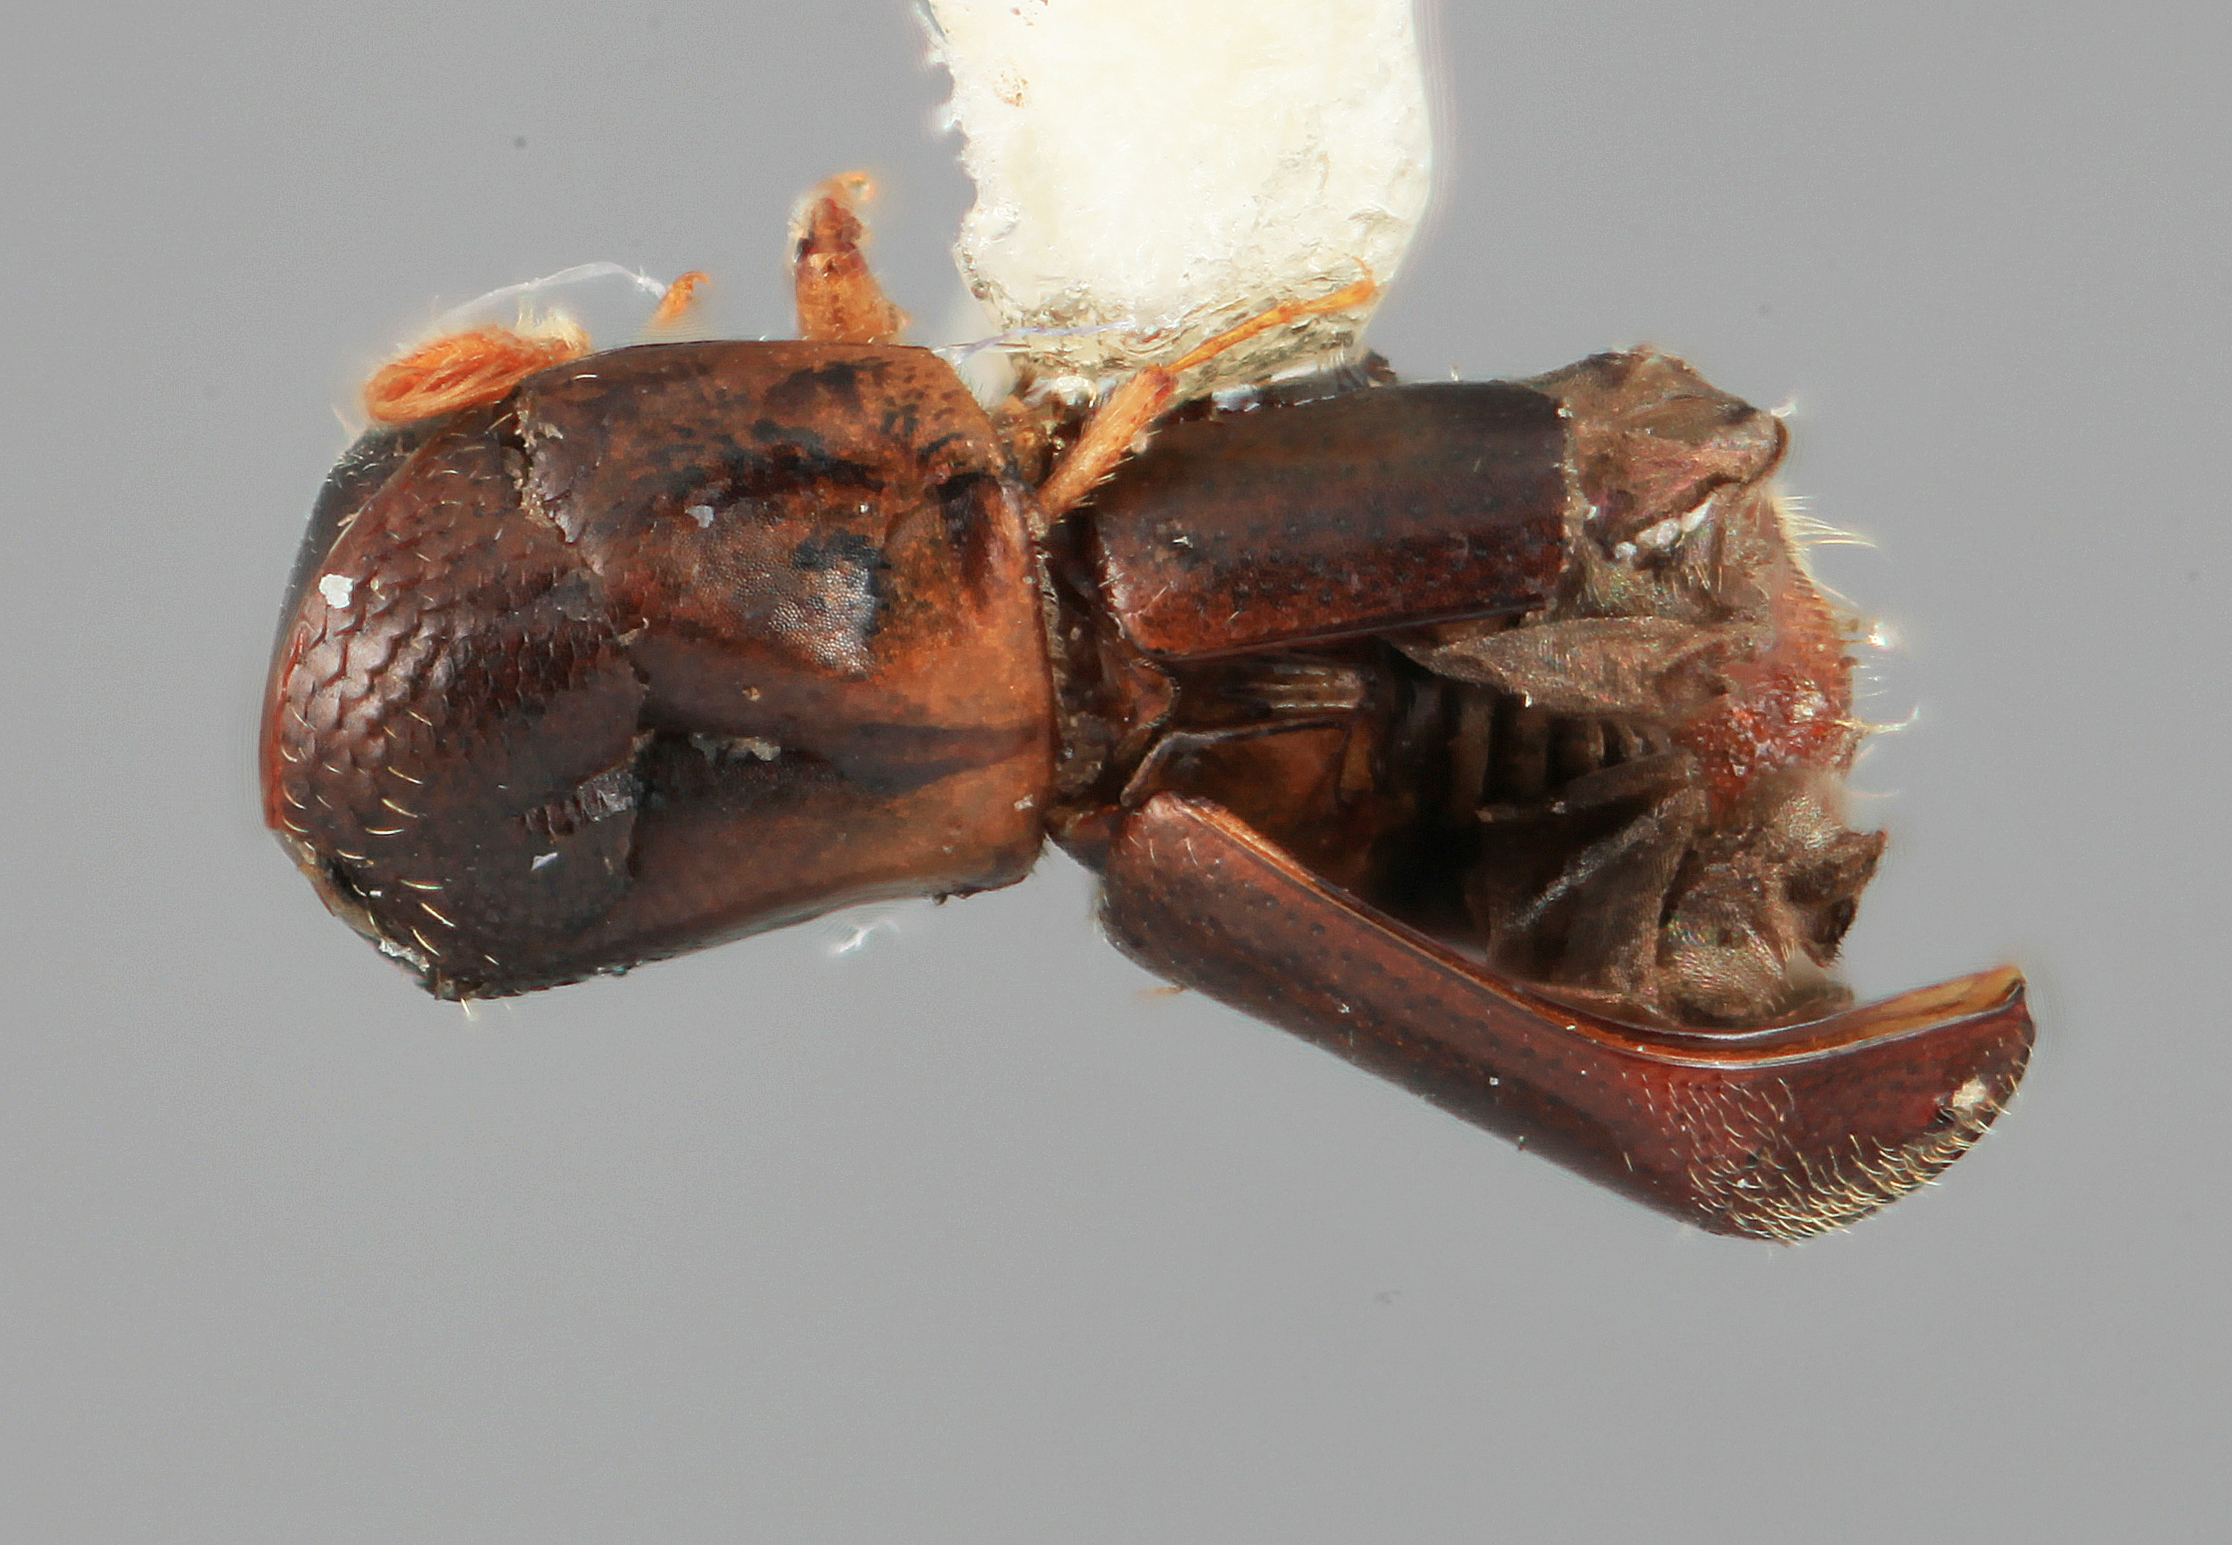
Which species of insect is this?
Monarthrum granosum
